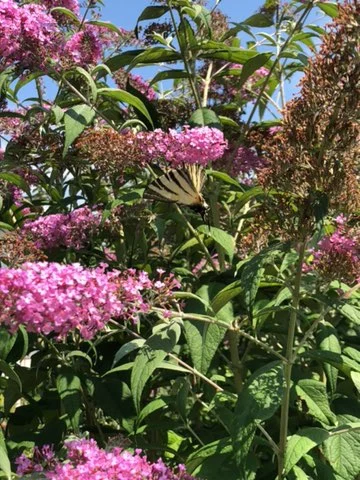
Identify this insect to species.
Iphiclides podalirius
